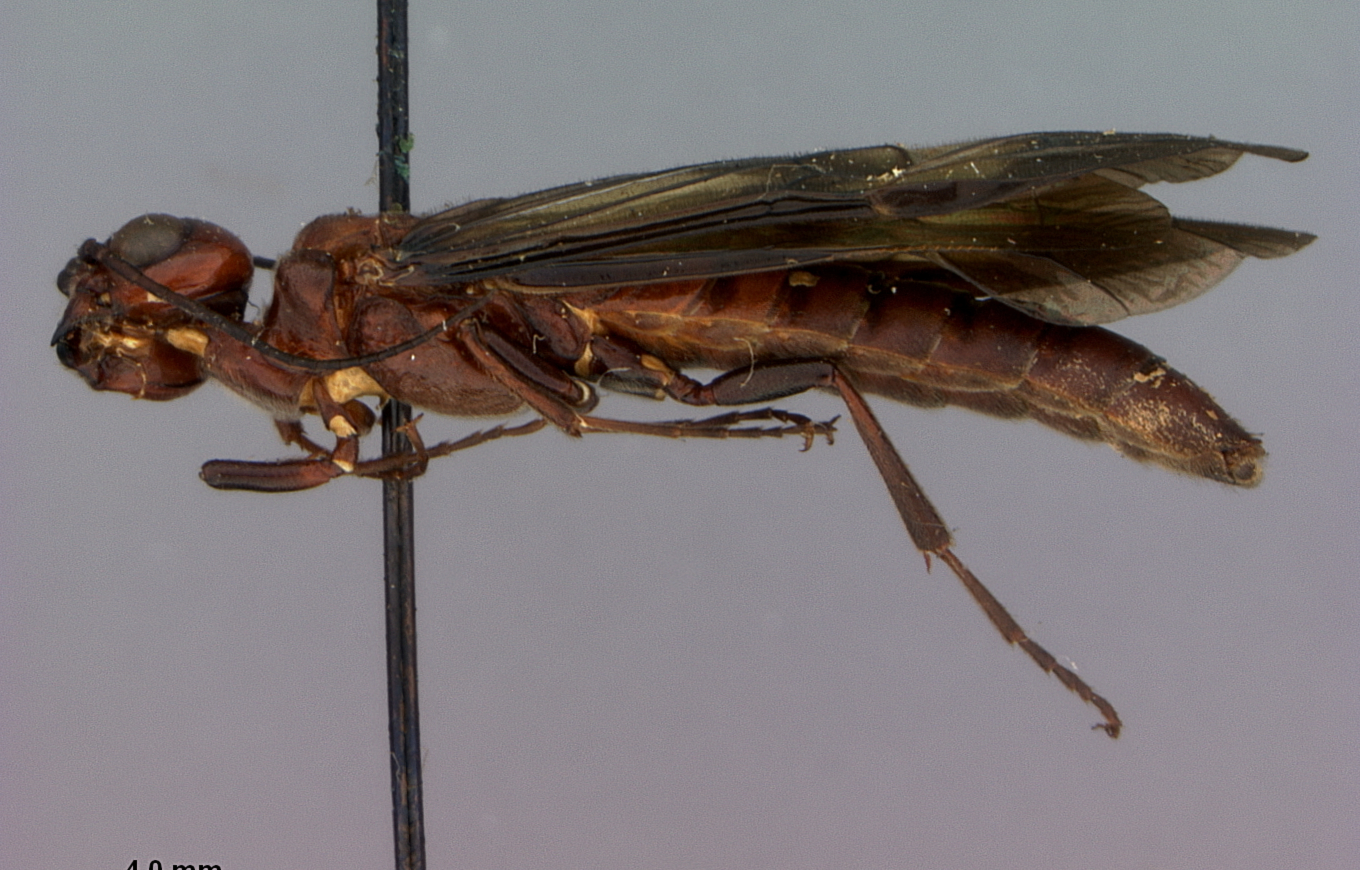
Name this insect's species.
Derecytra variipennis
